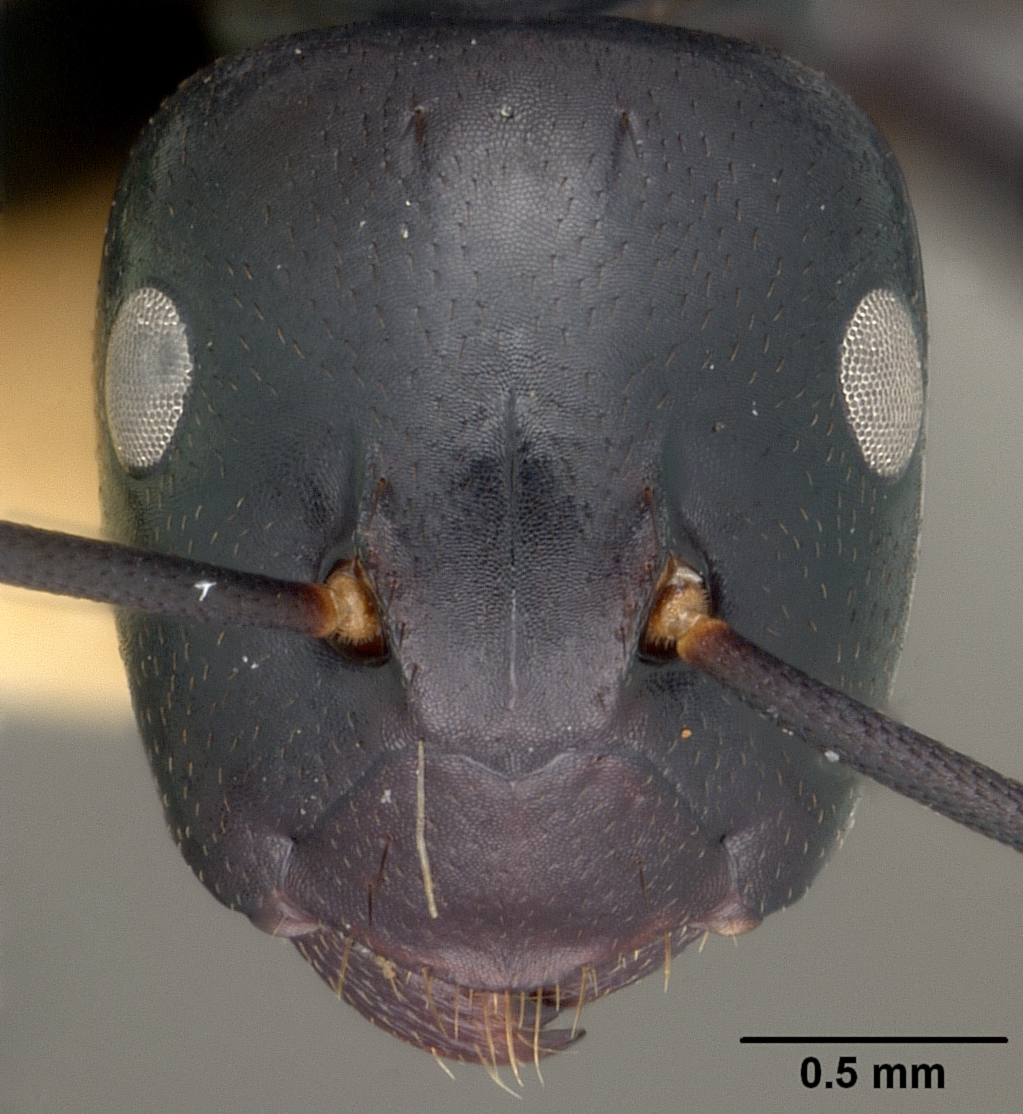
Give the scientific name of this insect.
Camponotus vitiensis
